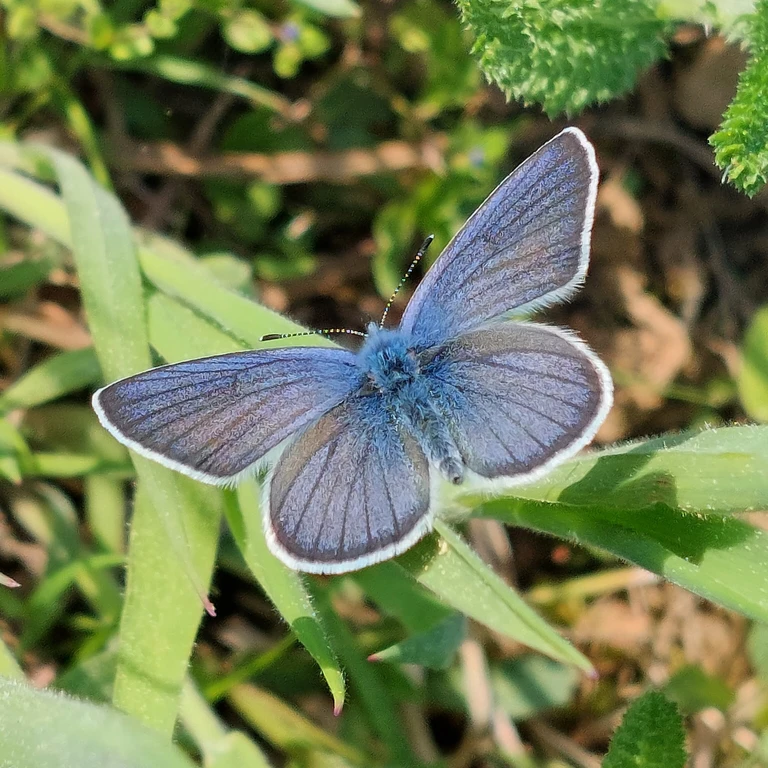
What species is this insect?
Cyaniris semiargus
